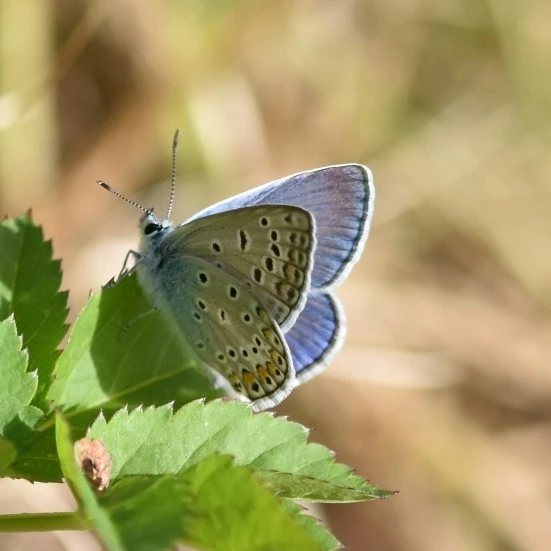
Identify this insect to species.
Polyommatus icarus
